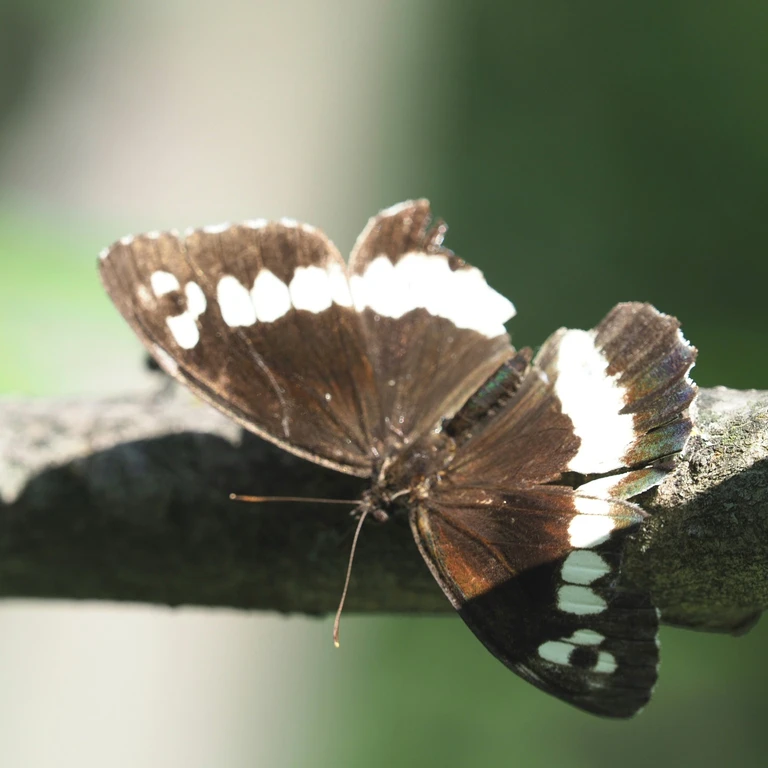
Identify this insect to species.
Brintesia circe
